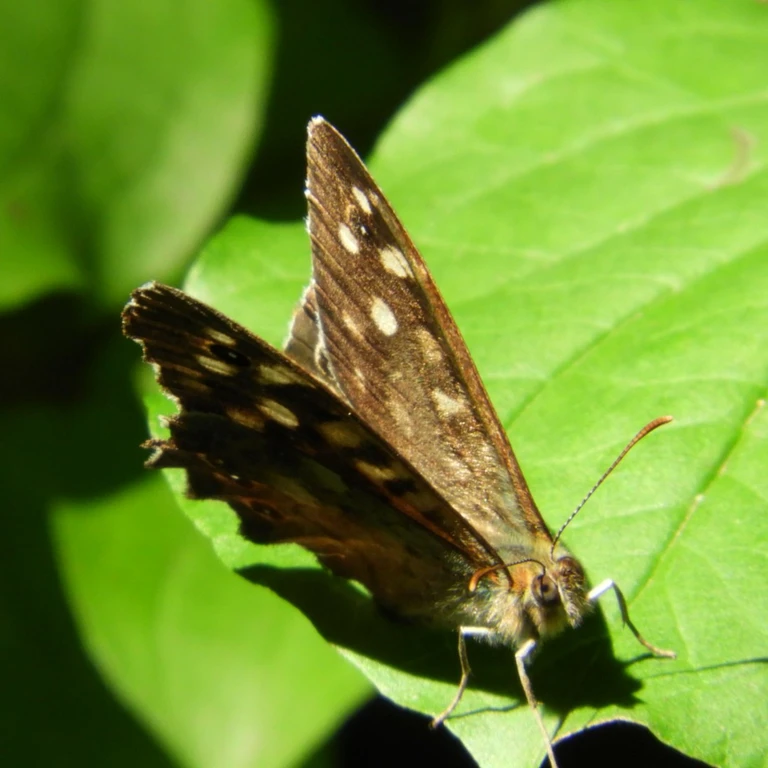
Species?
Pararge aegeria
